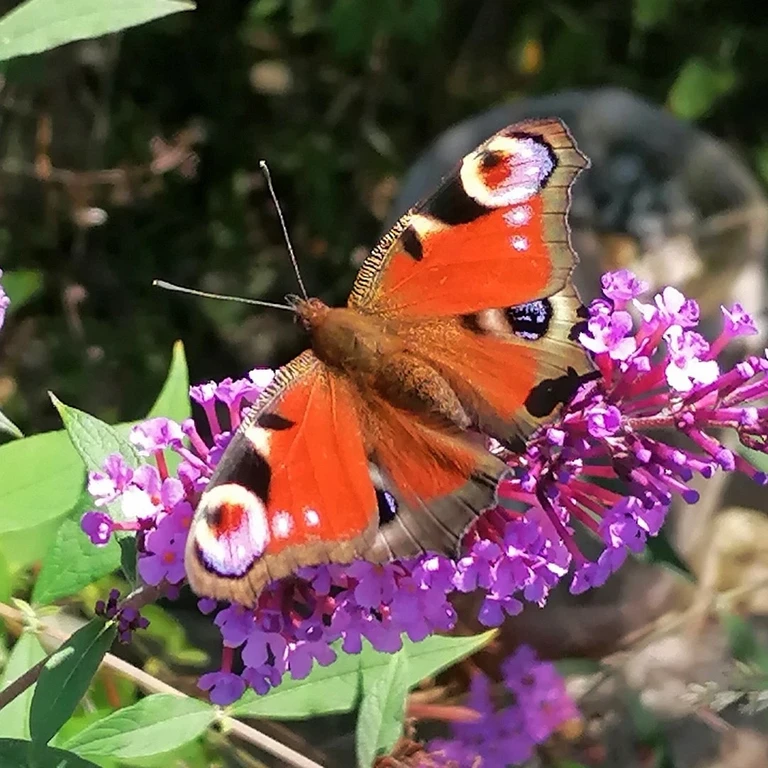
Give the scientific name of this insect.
Aglais io
